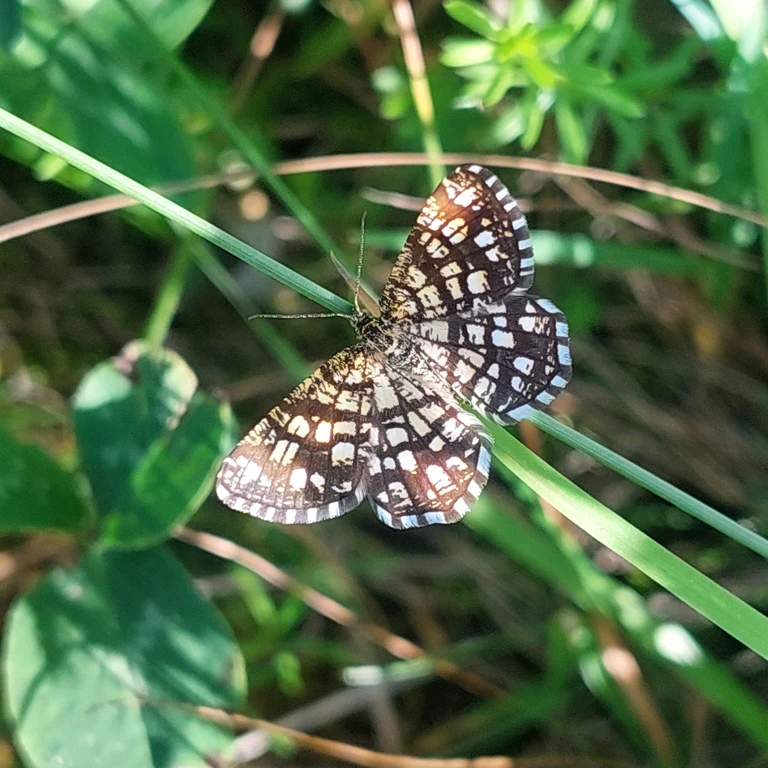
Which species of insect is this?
Chiasmia clathrata
